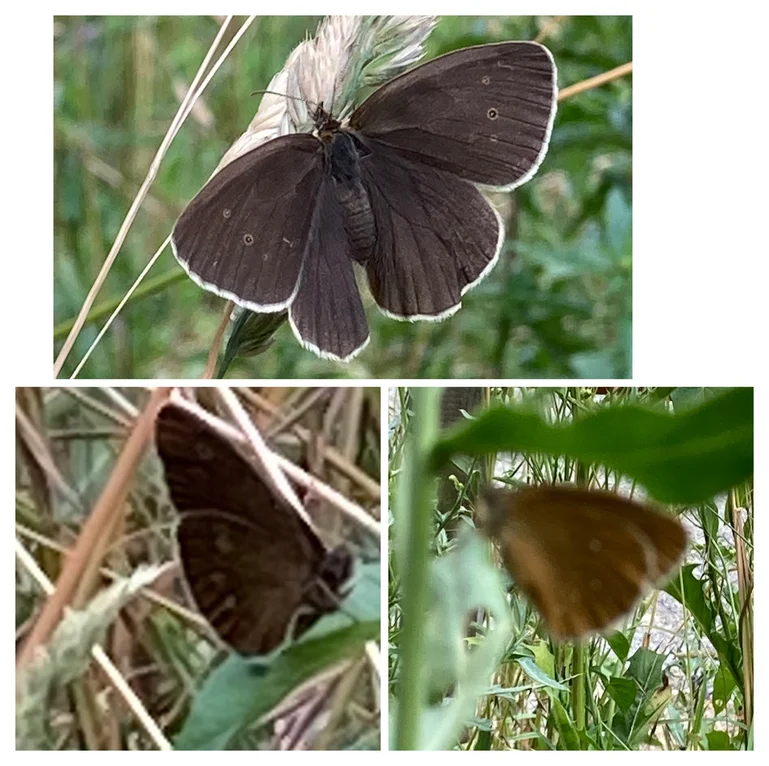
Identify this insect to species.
Aphantopus hyperantus
